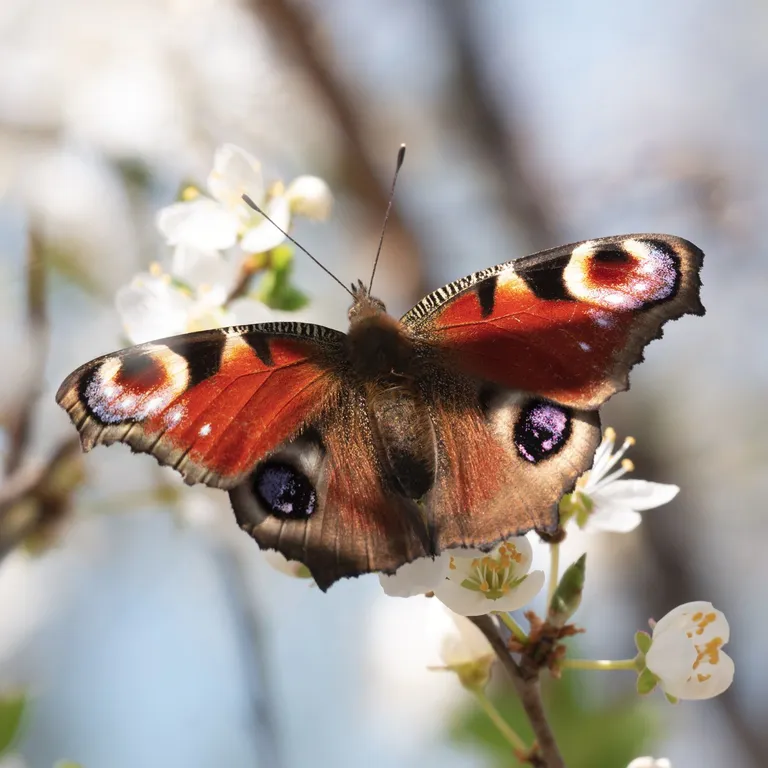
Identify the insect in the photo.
Aglais io
